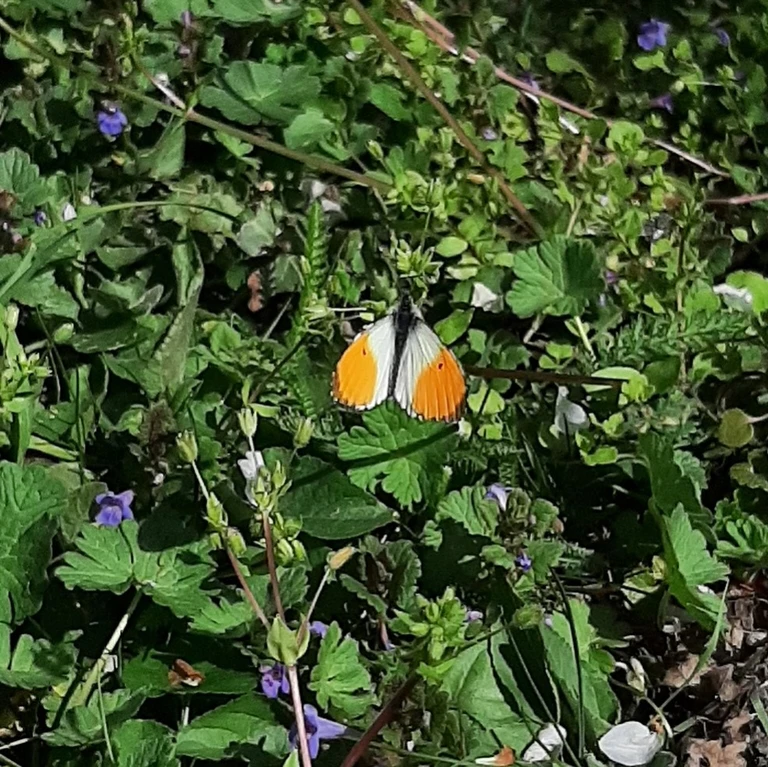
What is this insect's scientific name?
Anthocharis cardamines
